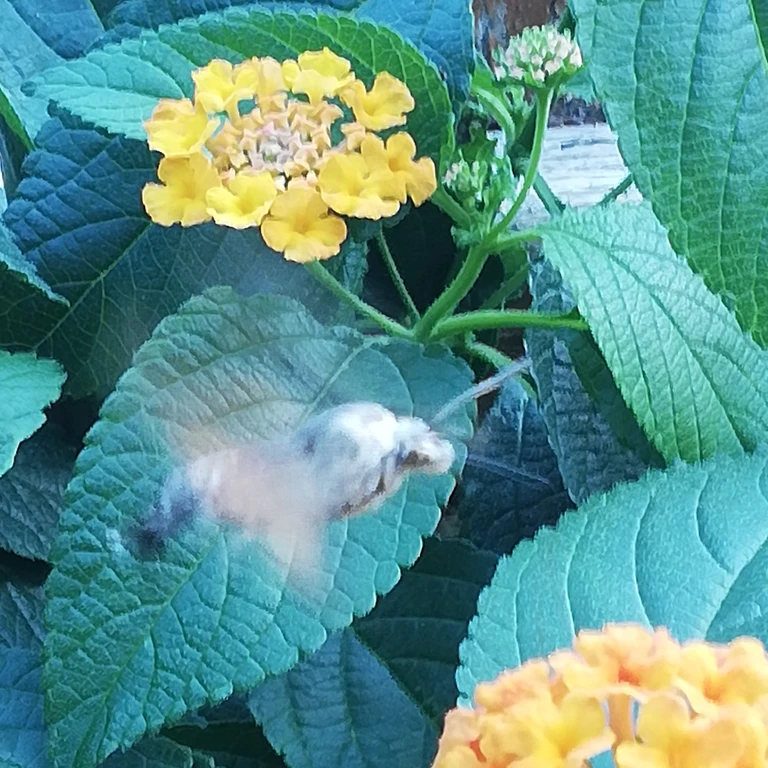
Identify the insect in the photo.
Macroglossum stellatarum
